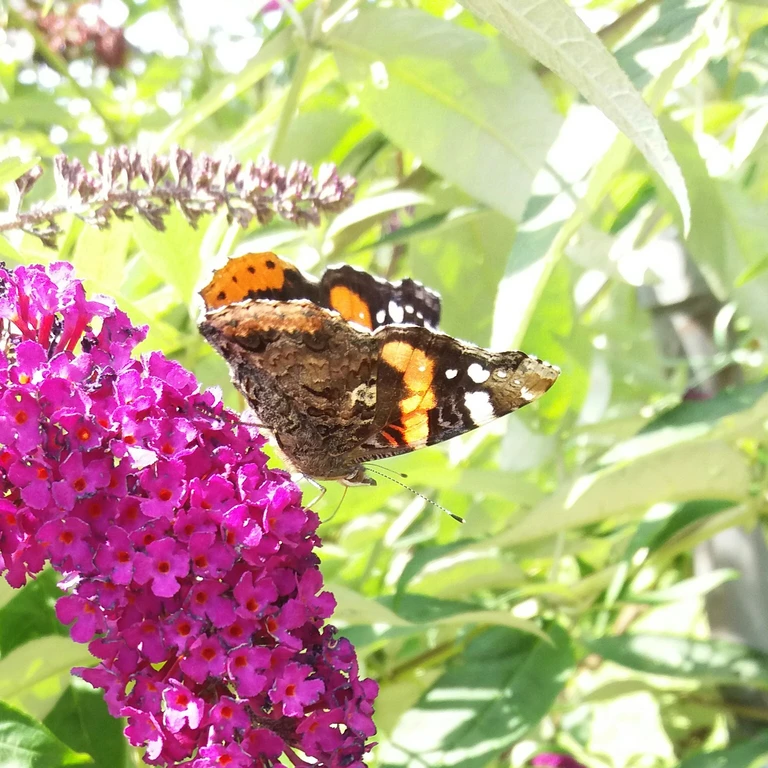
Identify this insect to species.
Vanessa atalanta
